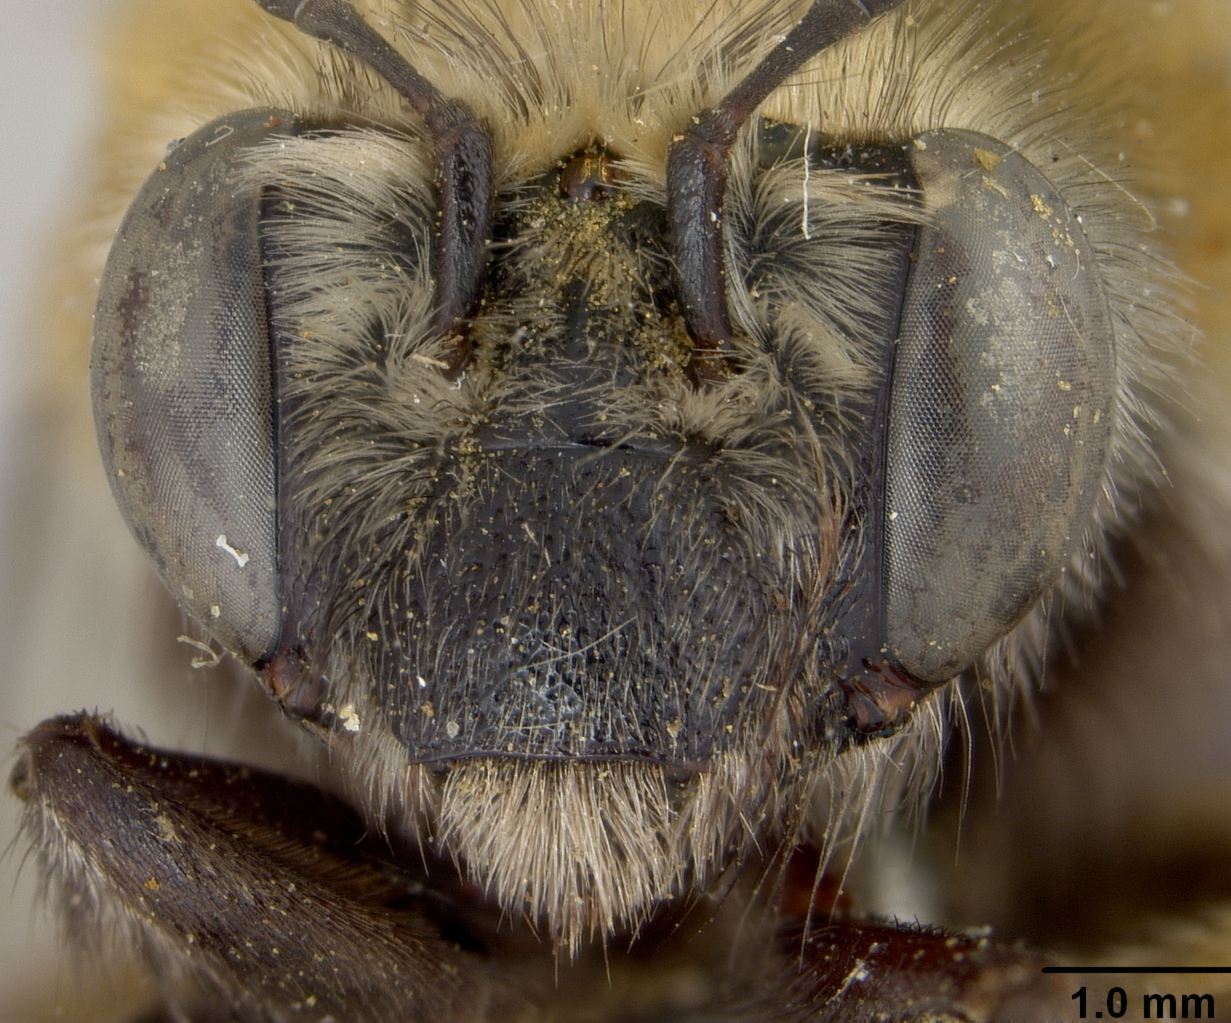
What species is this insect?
Habropoda floridana
